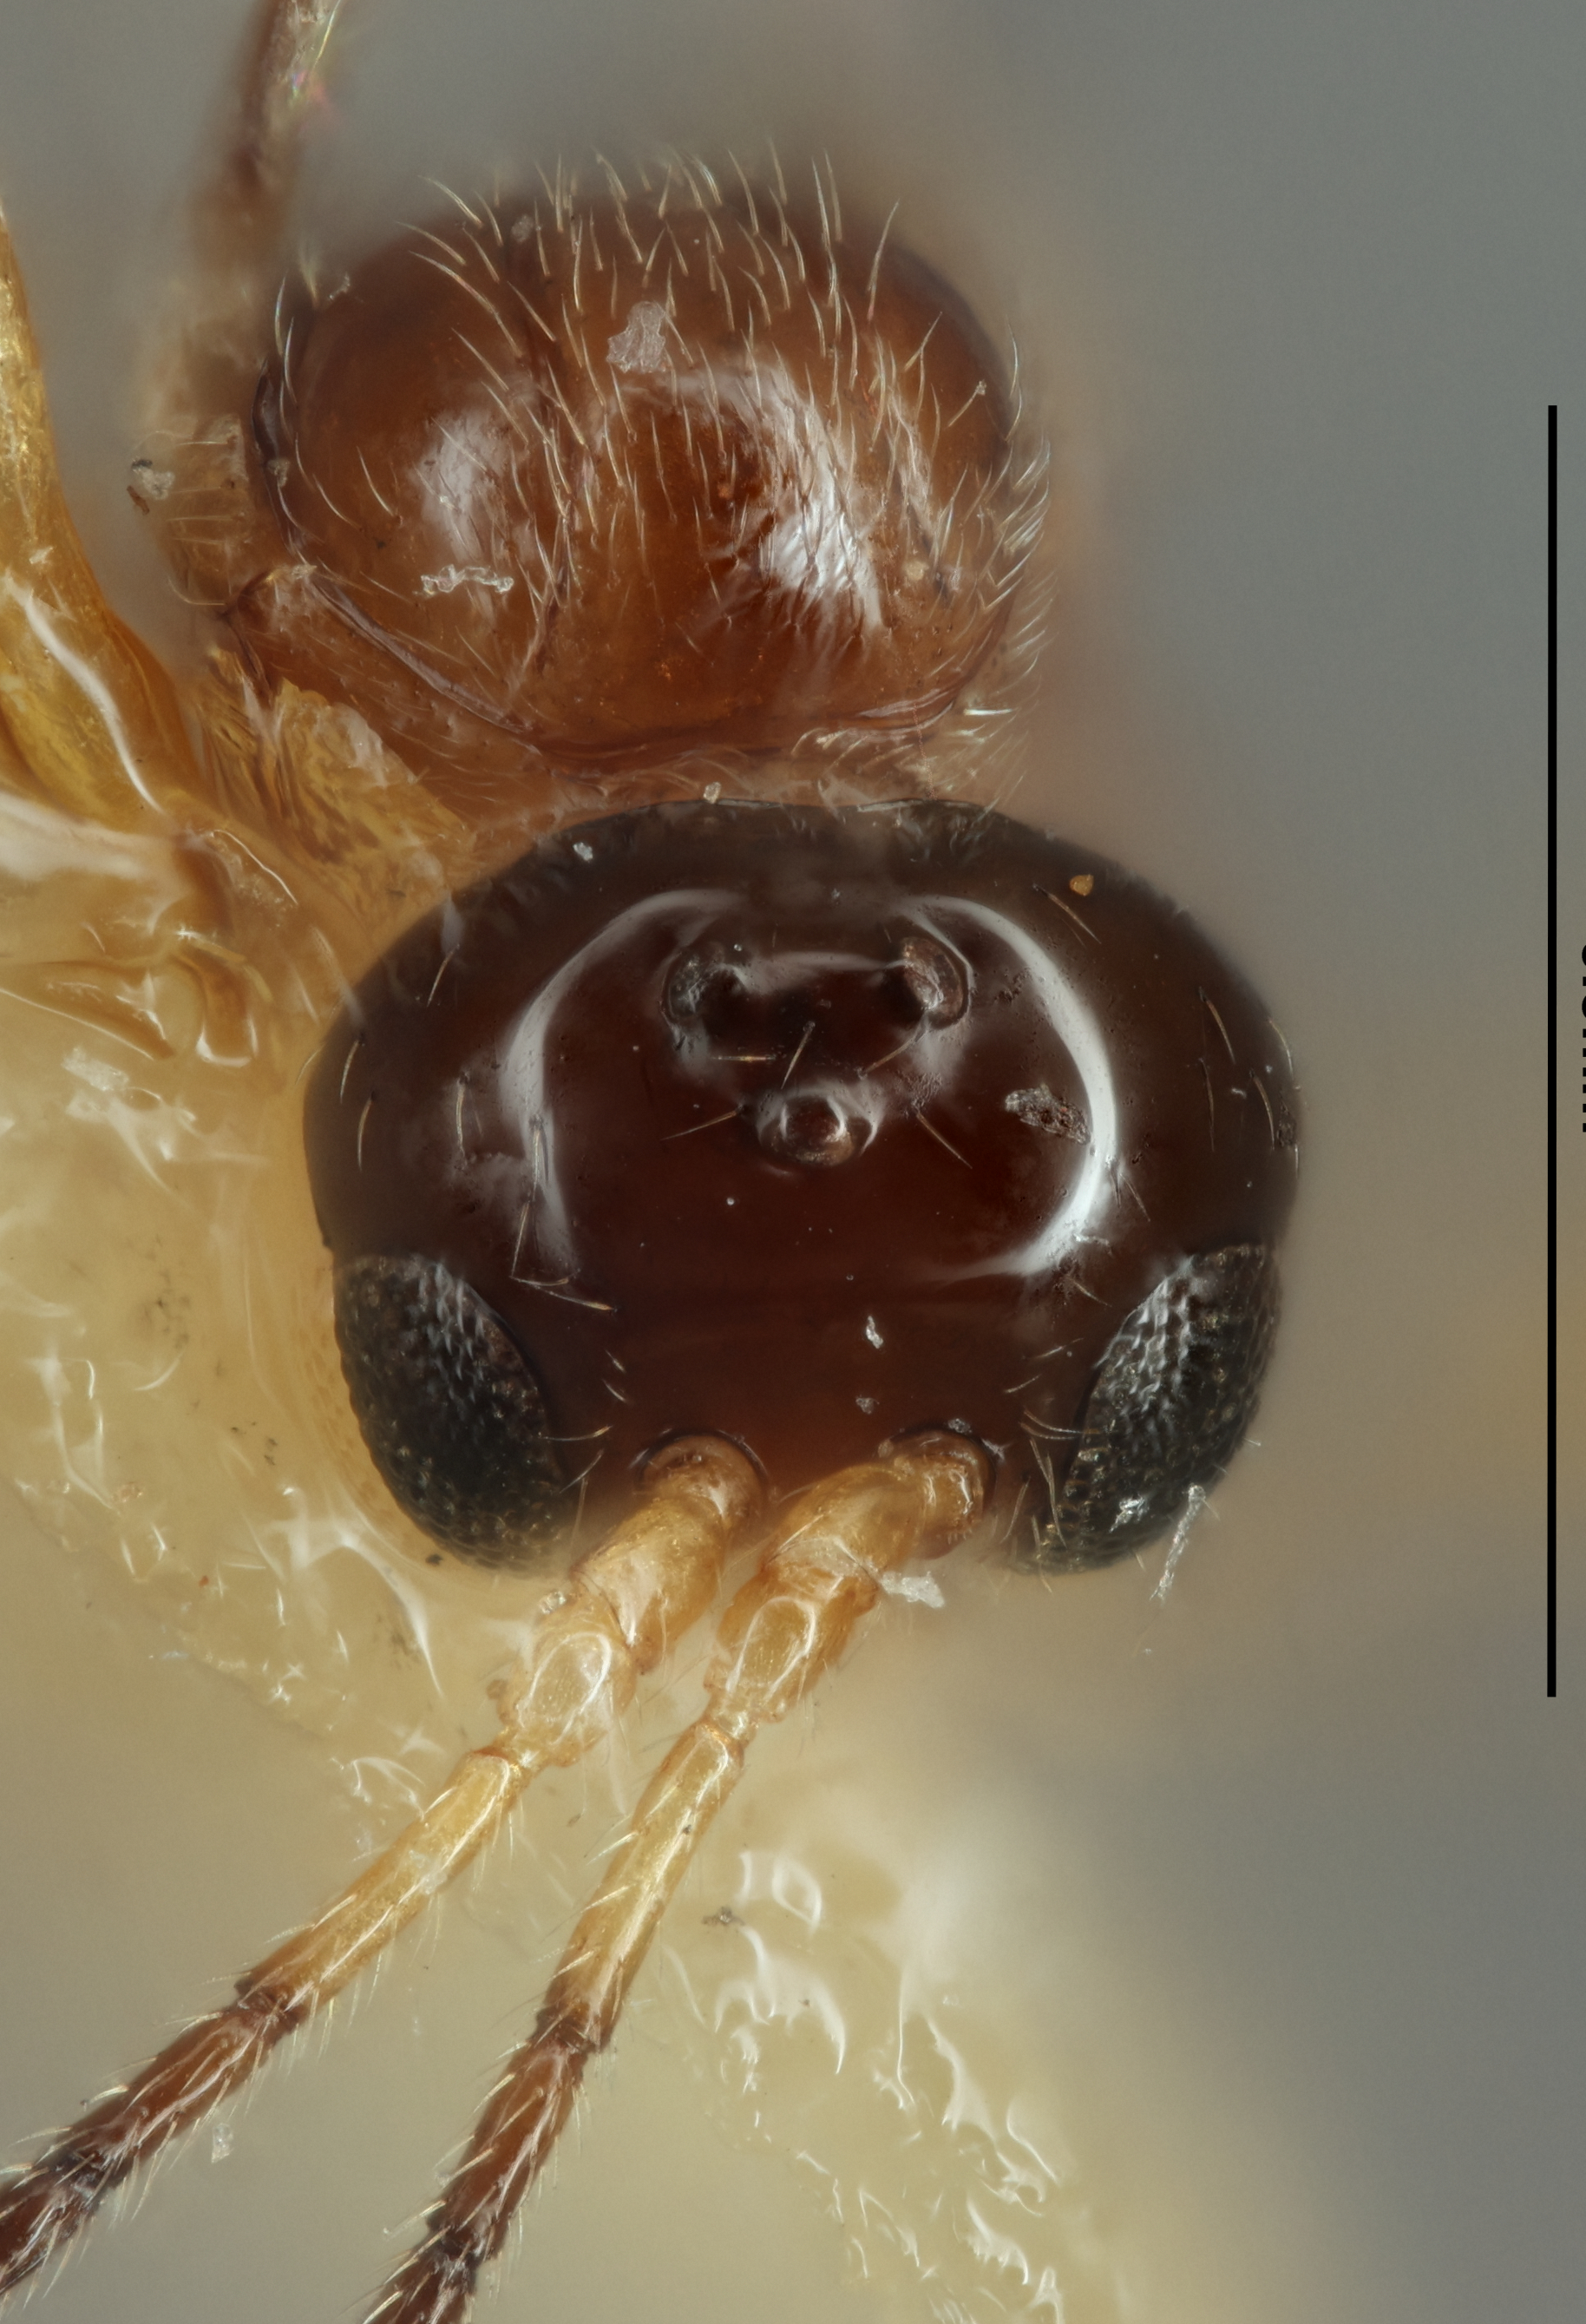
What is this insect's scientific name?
Praon glabrum
